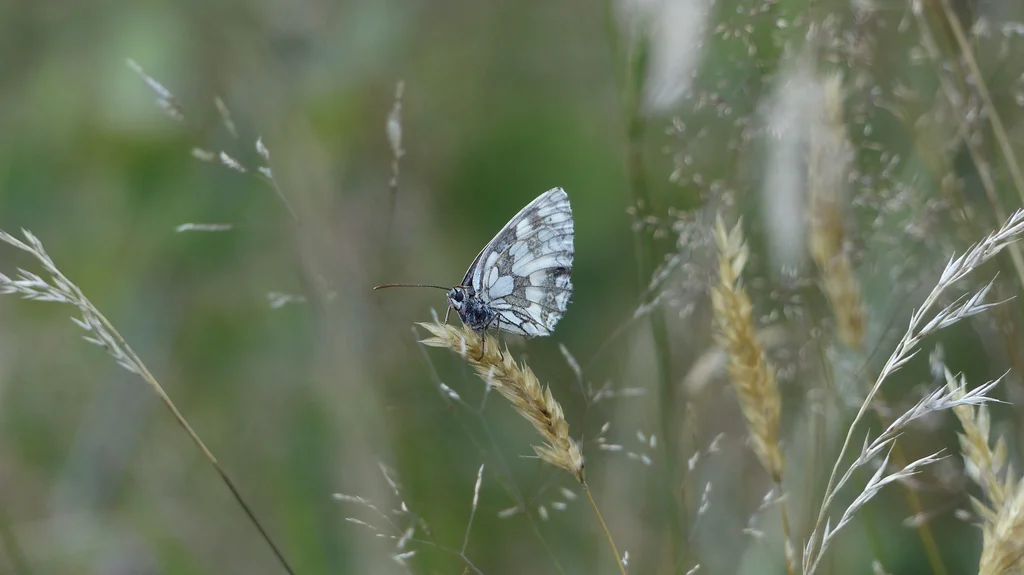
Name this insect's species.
Melanargia galathea
